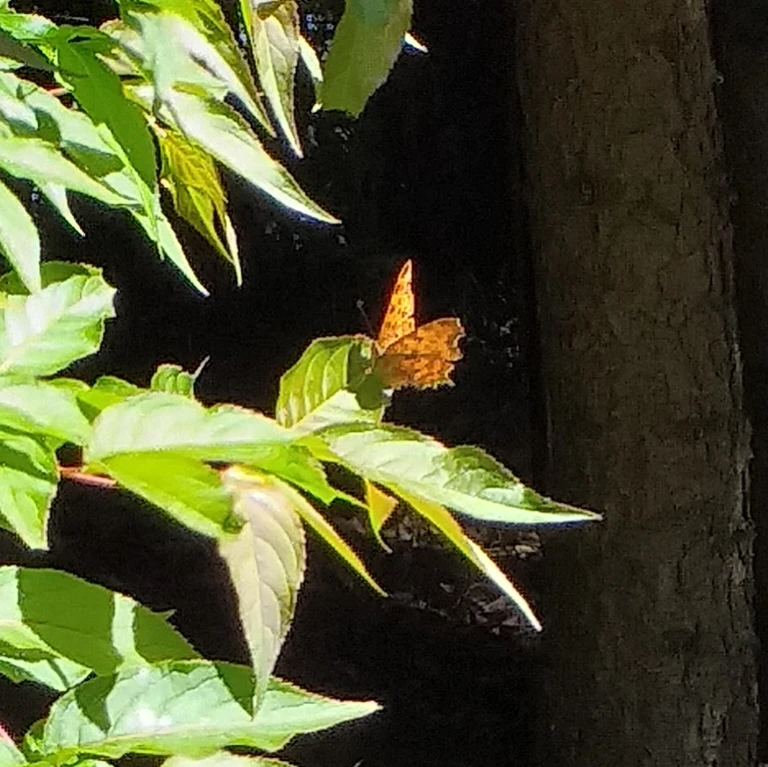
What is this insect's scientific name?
Polygonia c-album
